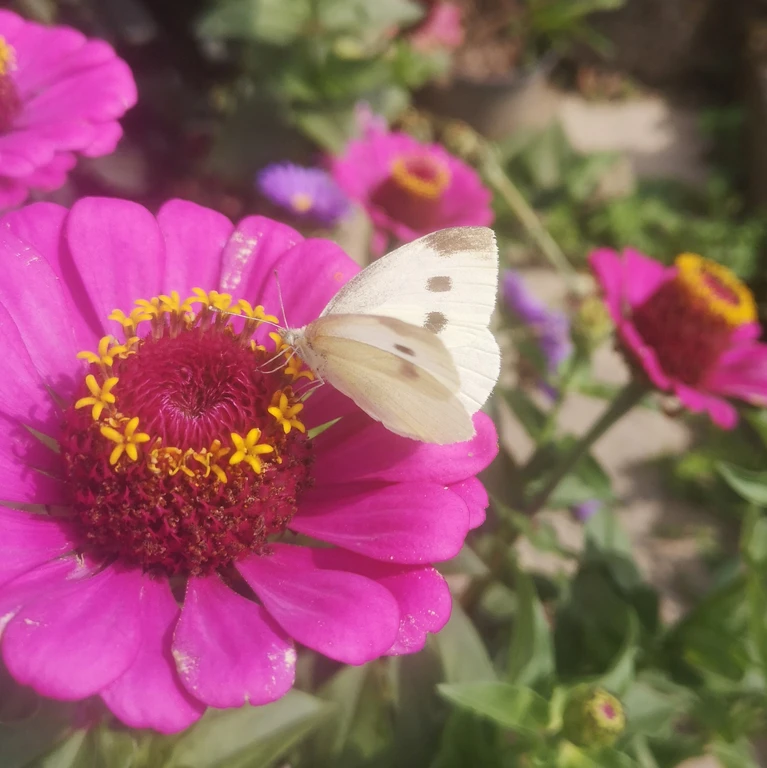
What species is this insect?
Pieris rapae
